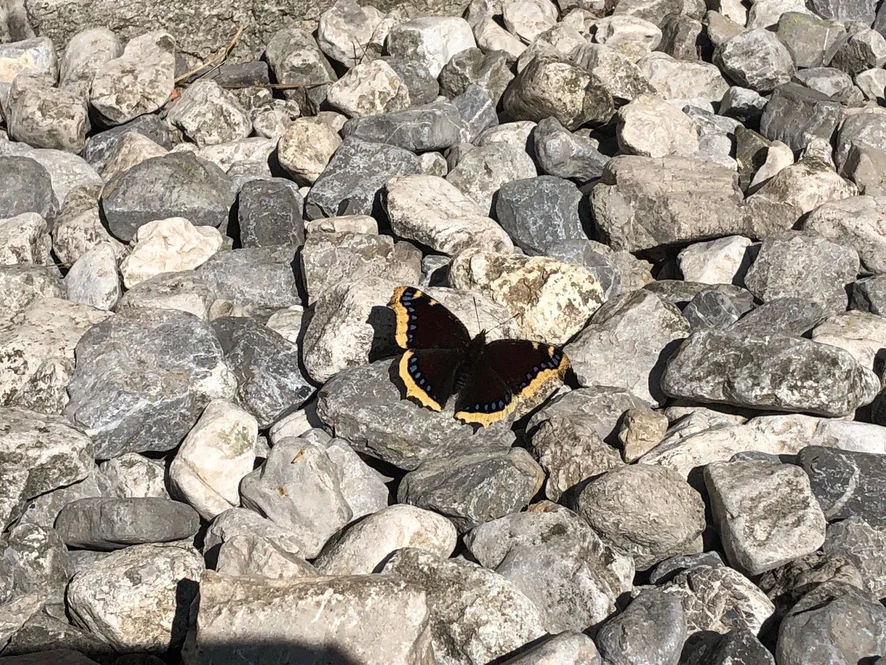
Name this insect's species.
Nymphalis antiopa
